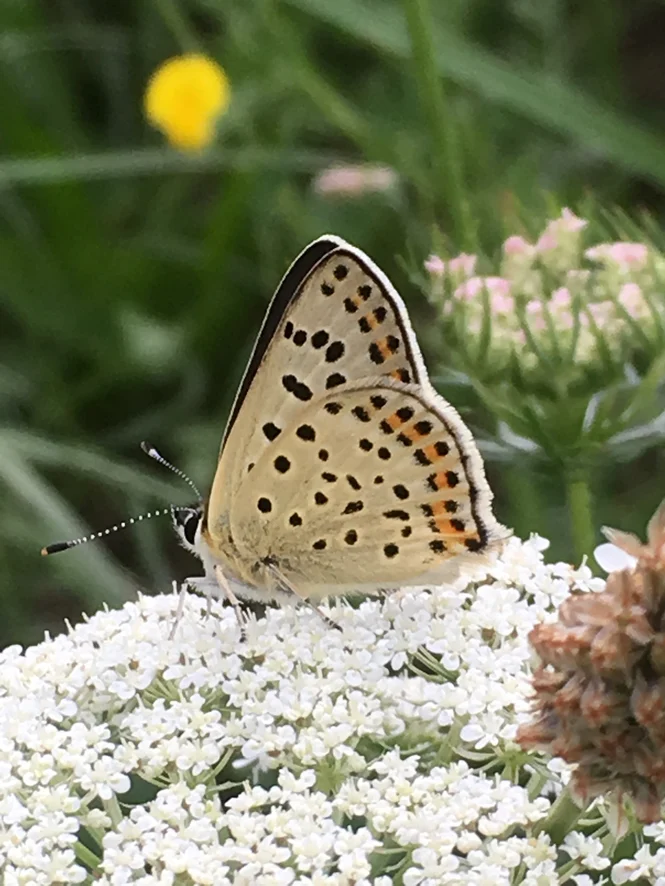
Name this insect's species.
Lycaena tityrus (also Loweia tityrus)
